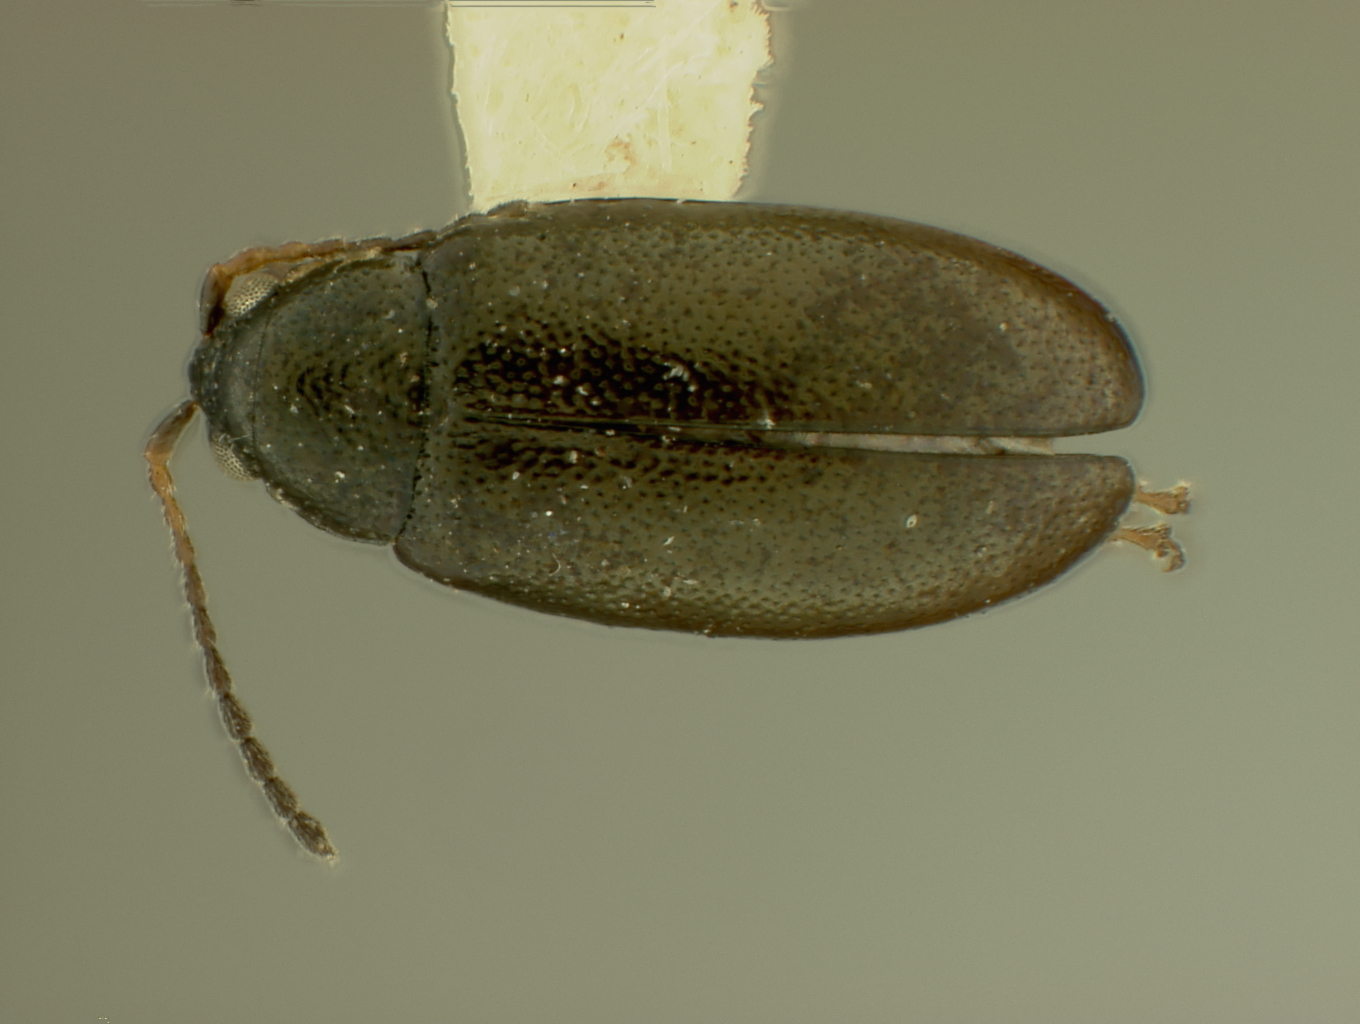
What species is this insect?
Phyllotreta subnitida
